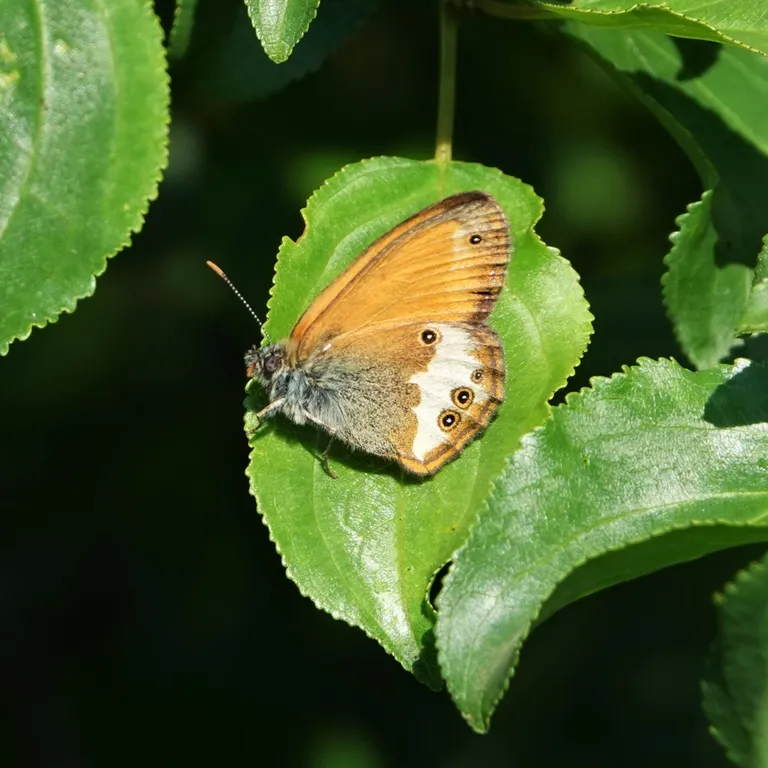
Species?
Coenonympha arcania
